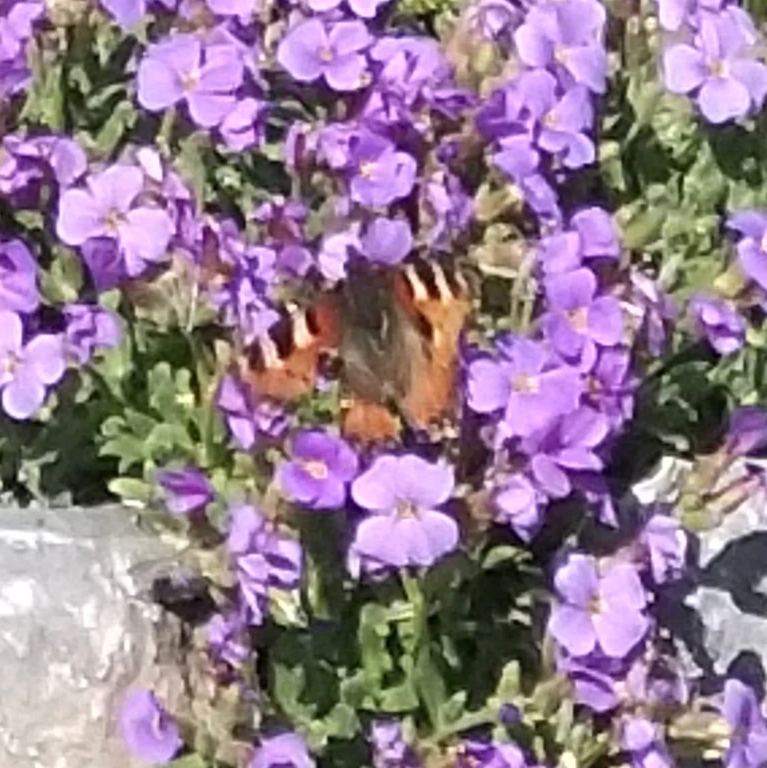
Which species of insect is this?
Aglais urticae
